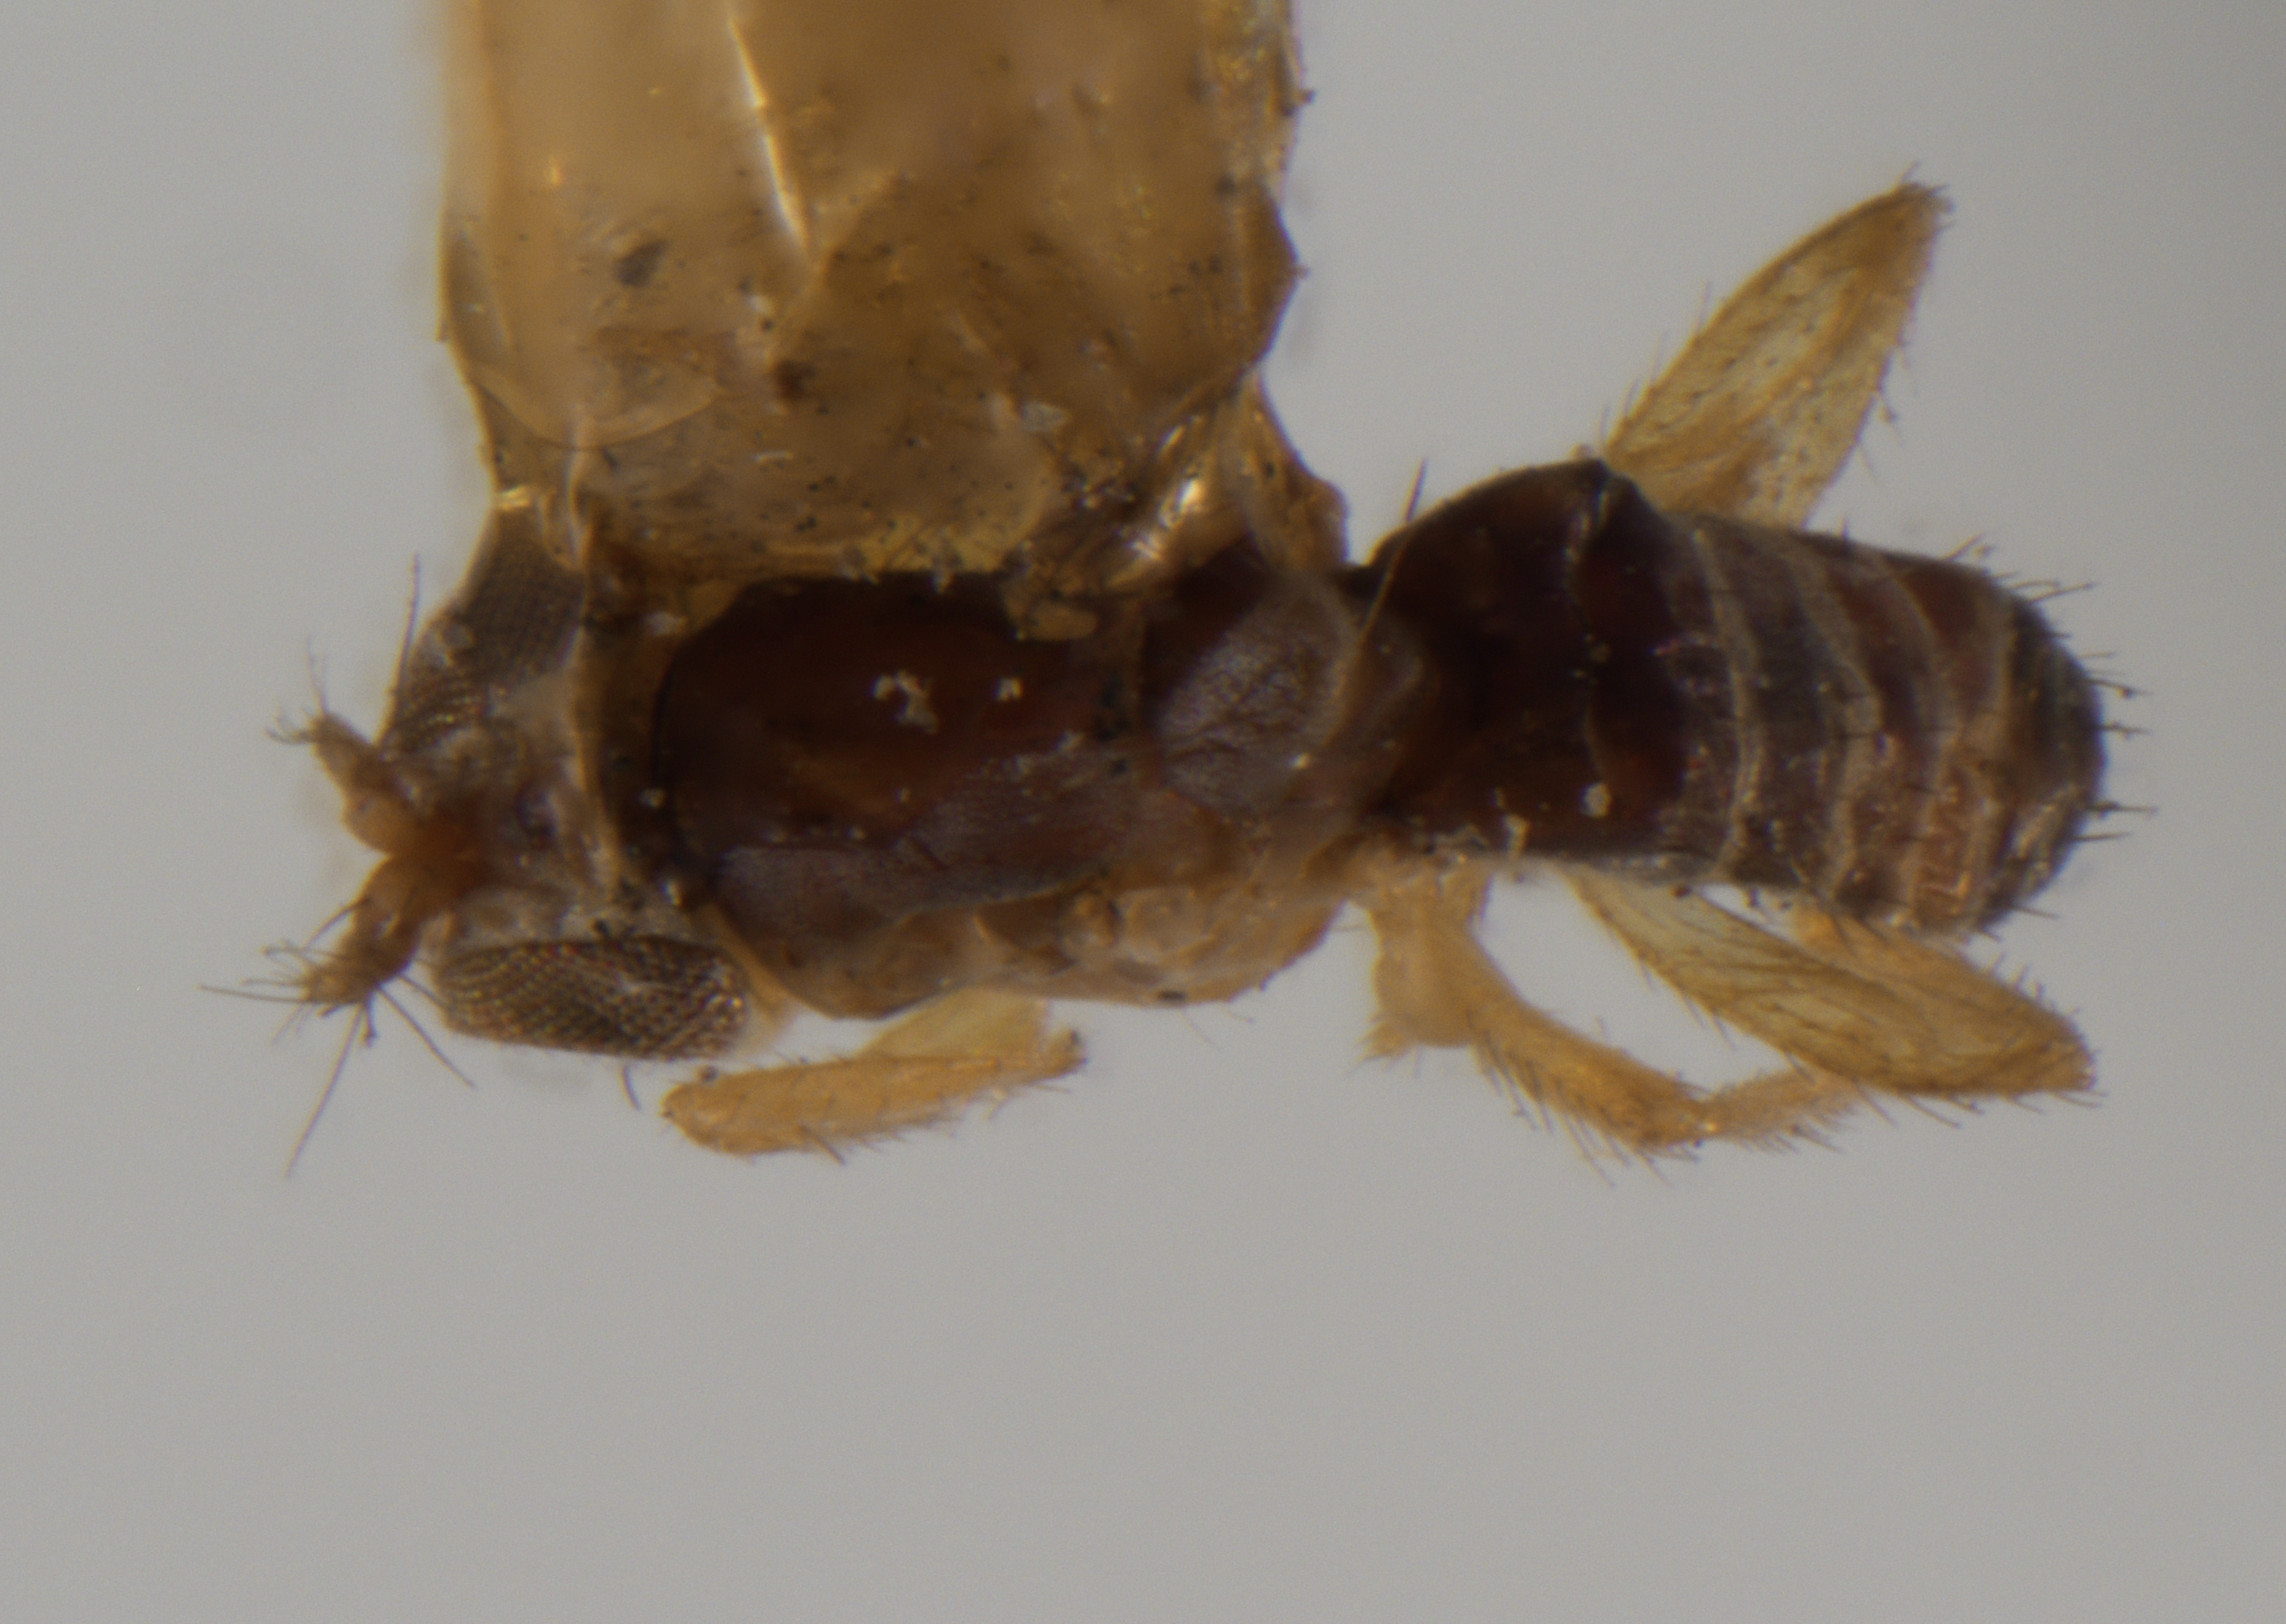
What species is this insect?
Stenomicra angustata
